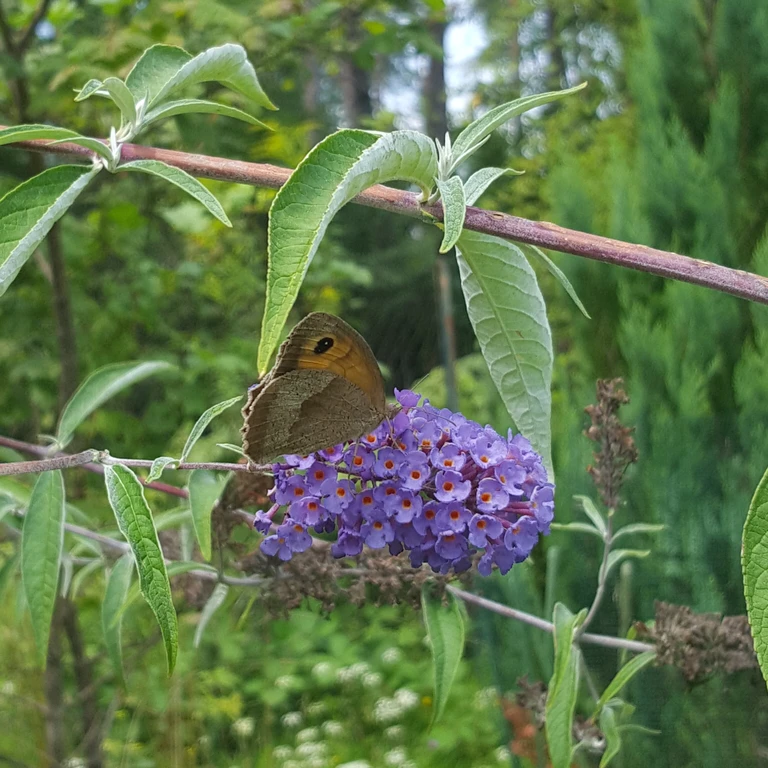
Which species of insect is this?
Maniola jurtina
